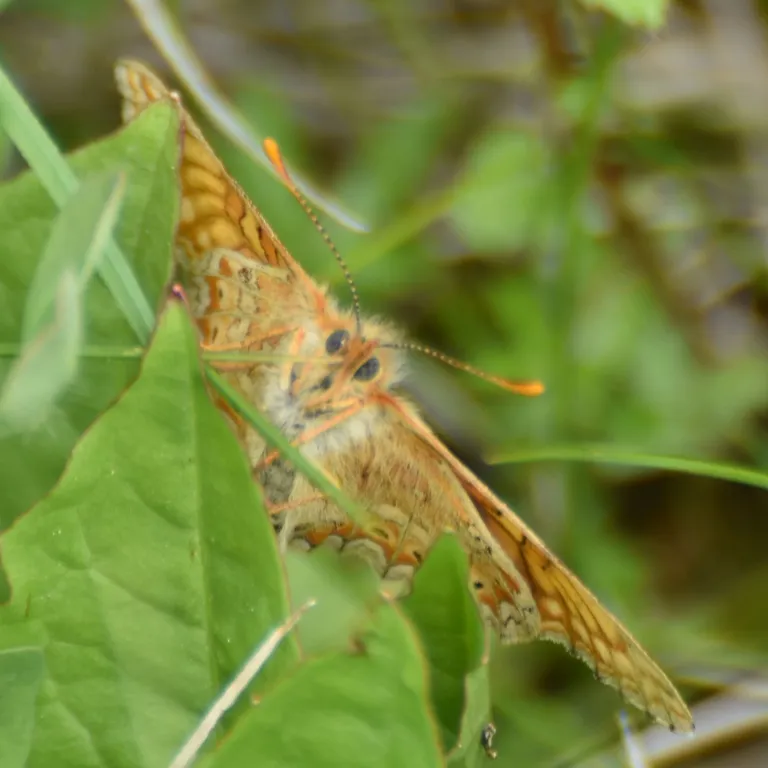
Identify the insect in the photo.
Euphydryas aurinia
